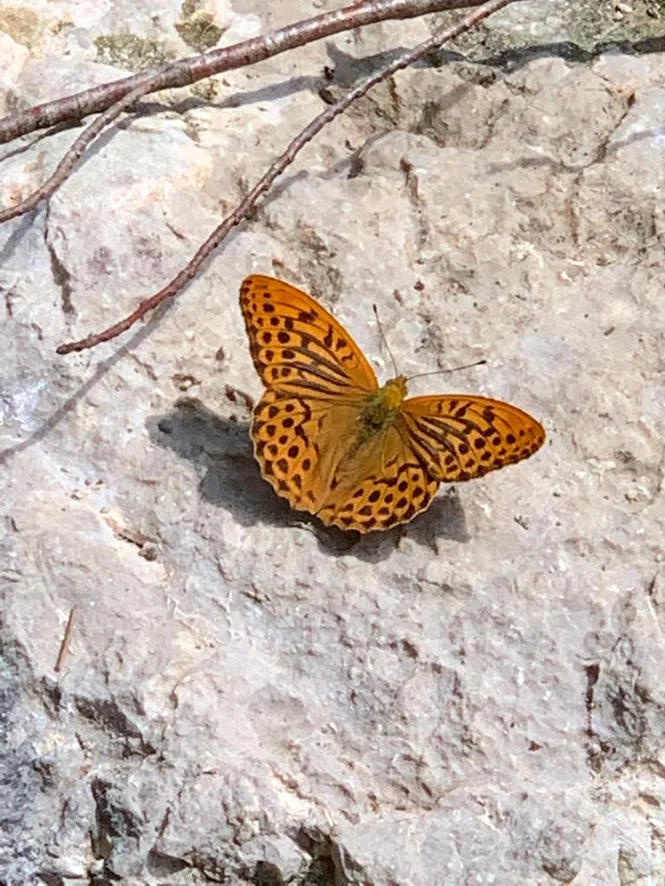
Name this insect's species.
Argynnis paphia
